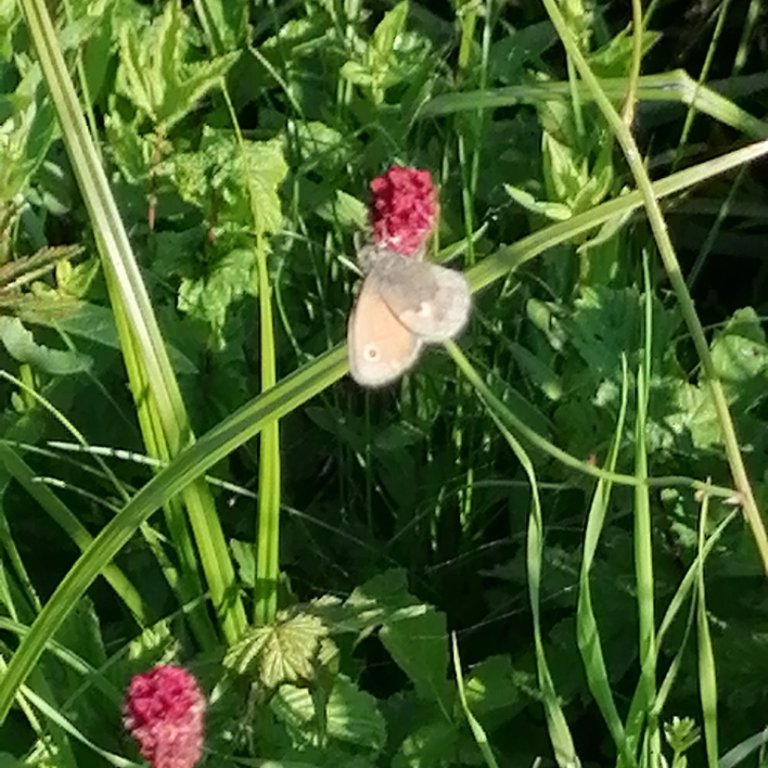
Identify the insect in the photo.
Coenonympha pamphilus
